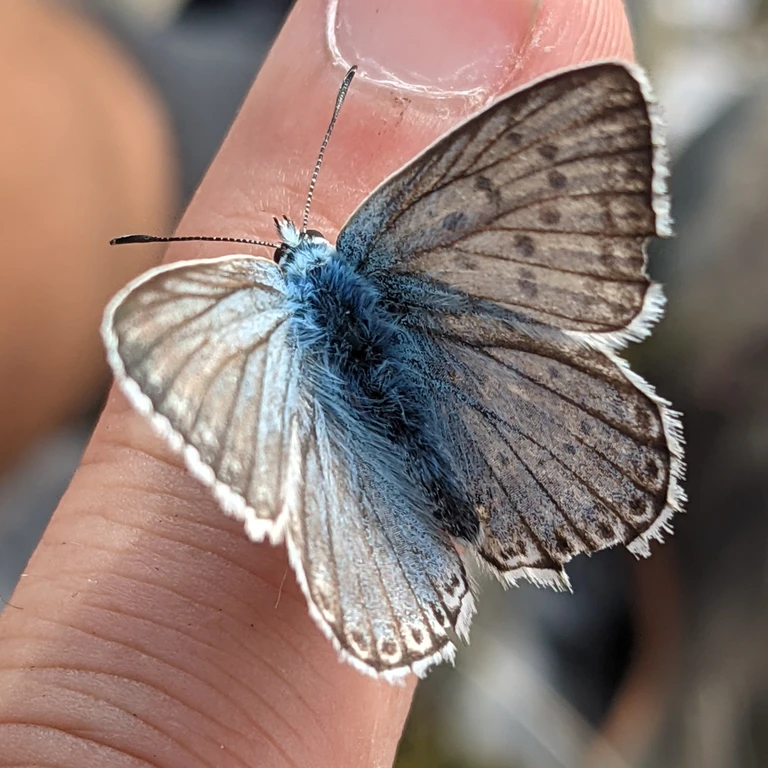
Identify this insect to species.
Lysandra coridon
